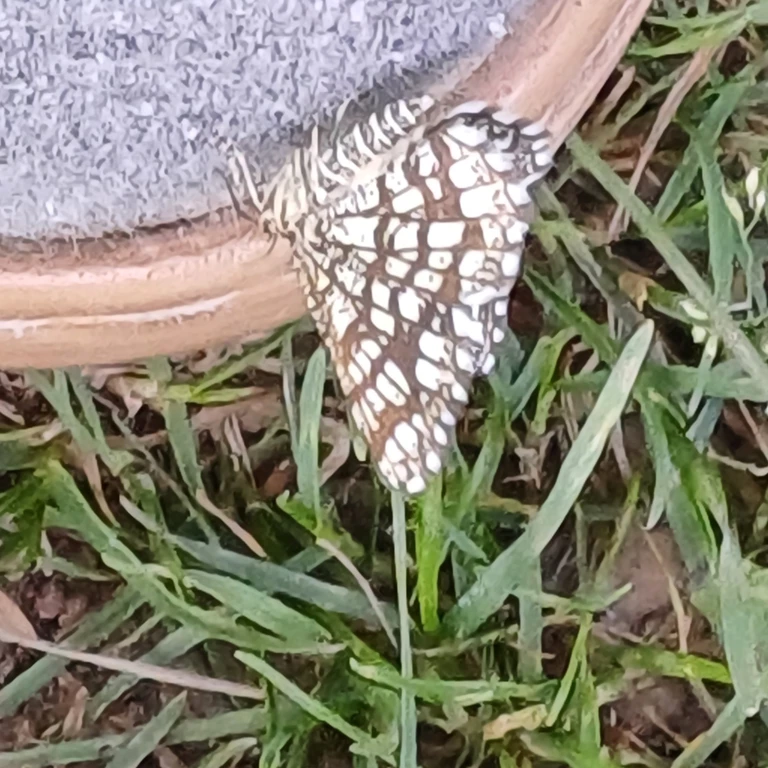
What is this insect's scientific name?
Chiasmia clathrata
